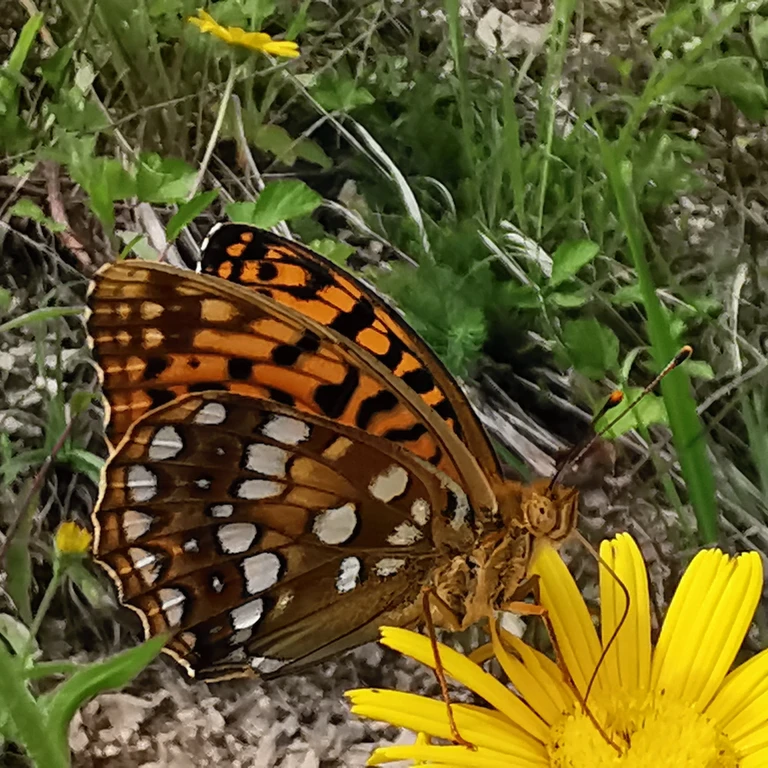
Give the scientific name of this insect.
Fabriciana adippe
